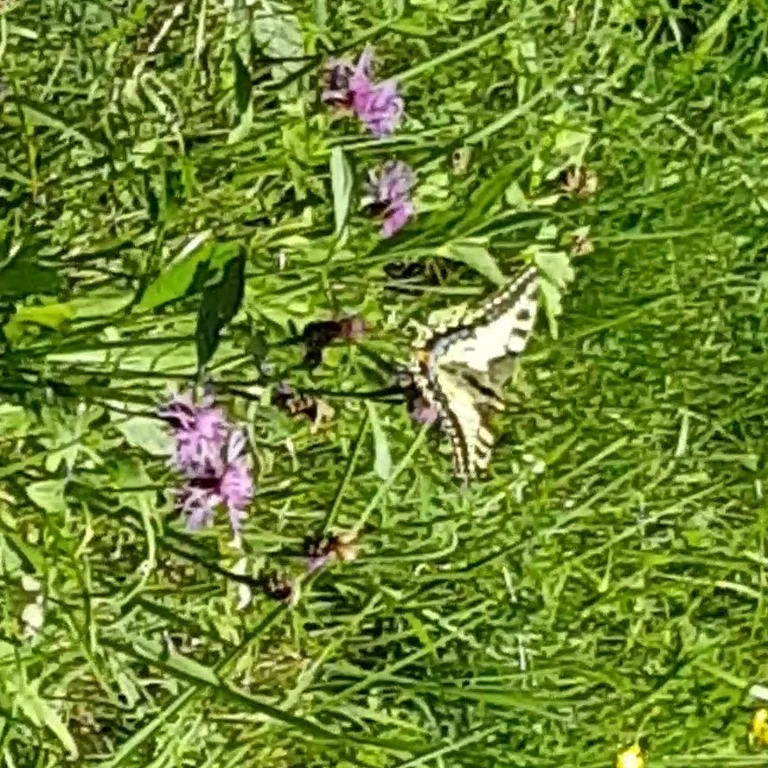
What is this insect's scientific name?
Papilio machaon
